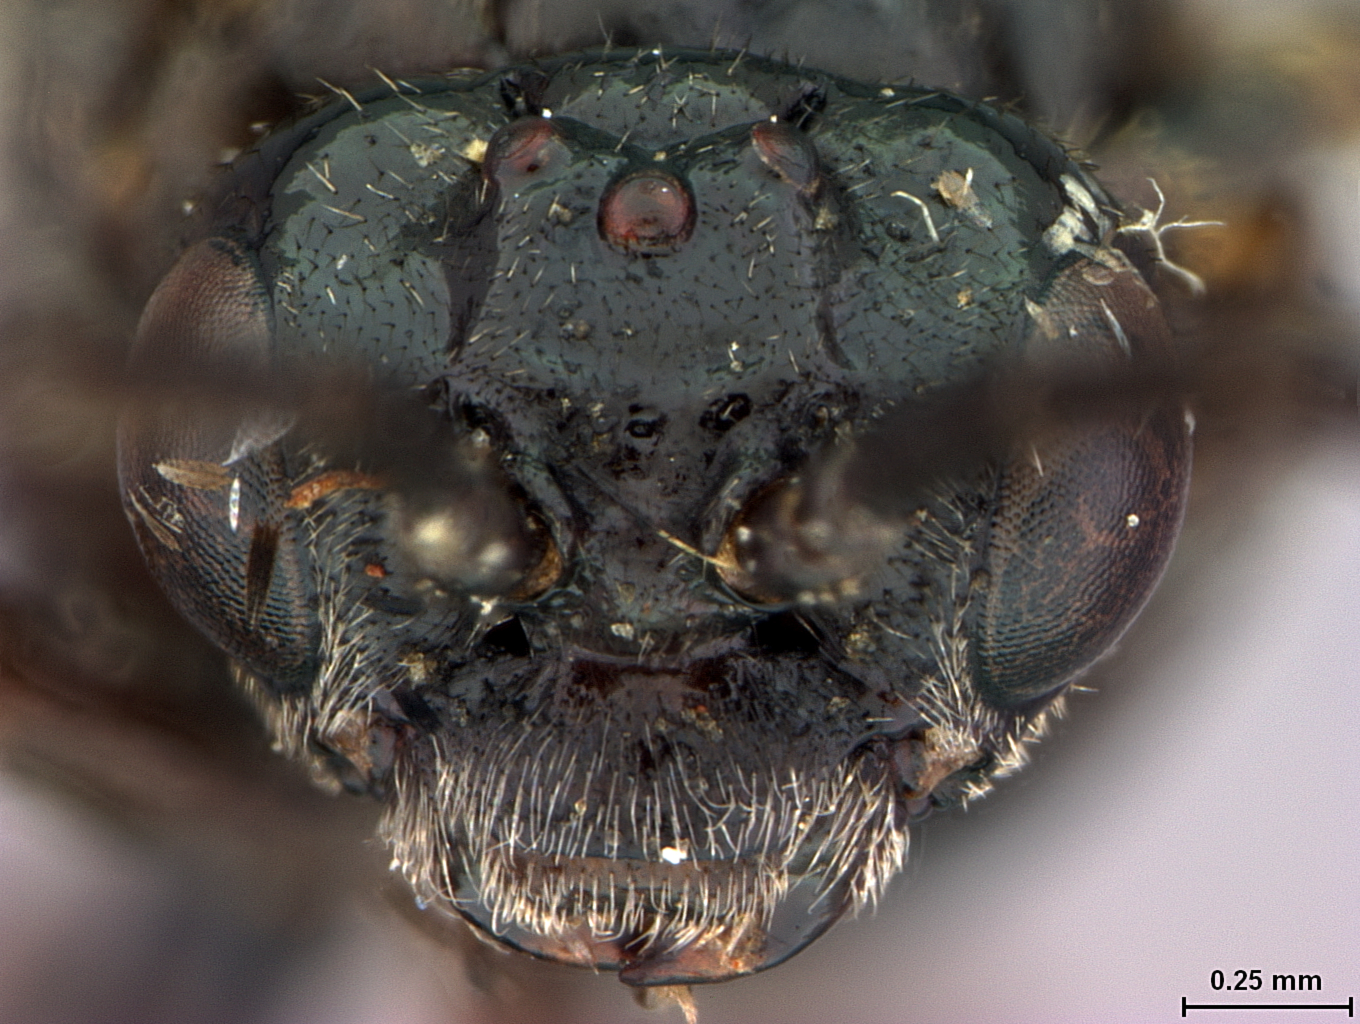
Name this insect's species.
Rhadinoceraea lucida
